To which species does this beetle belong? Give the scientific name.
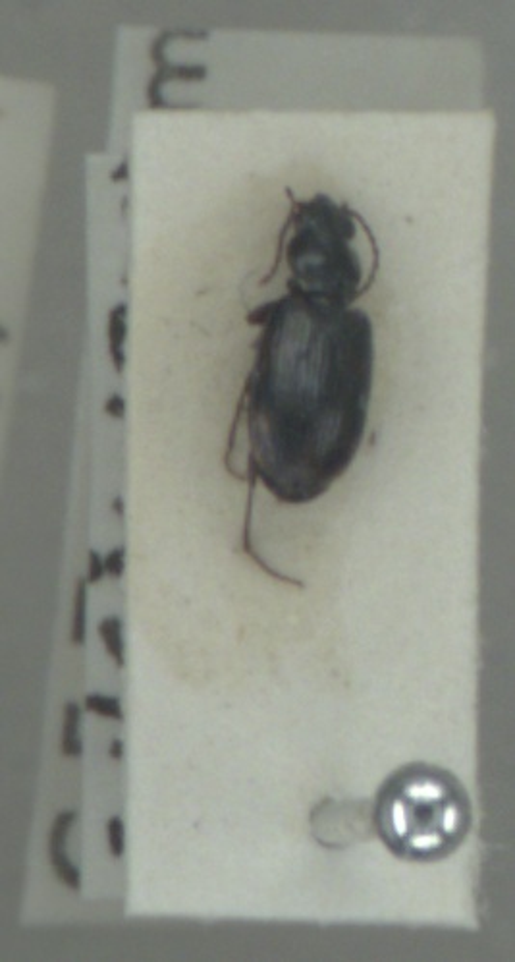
Bembidion varium
